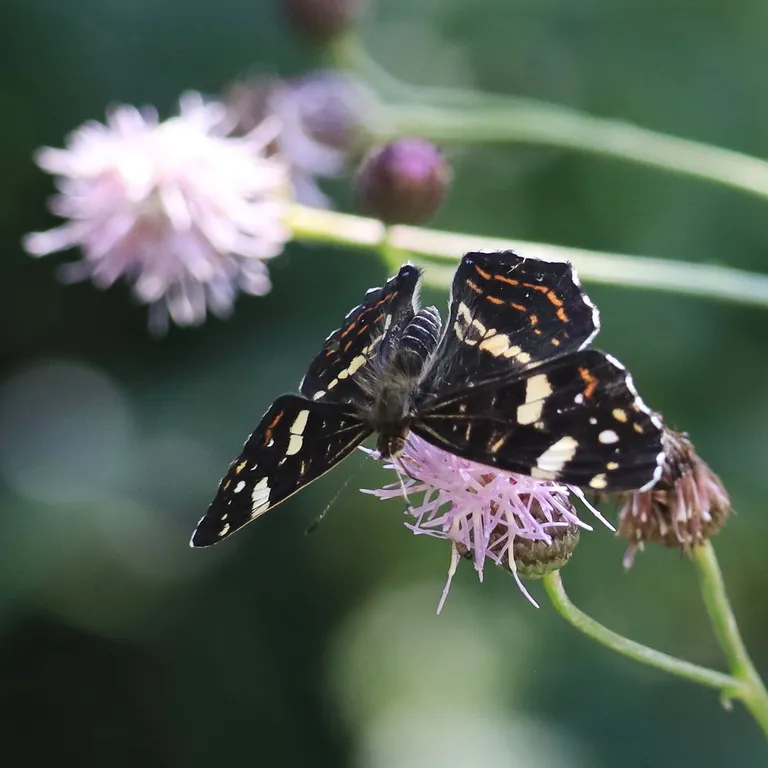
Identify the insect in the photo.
Araschnia levana
